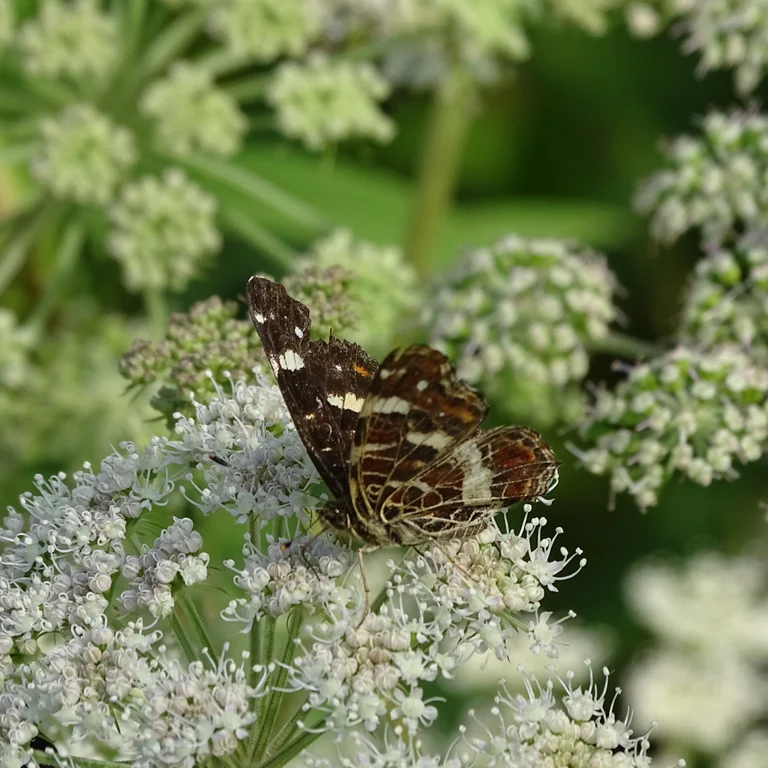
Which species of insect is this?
Araschnia levana
